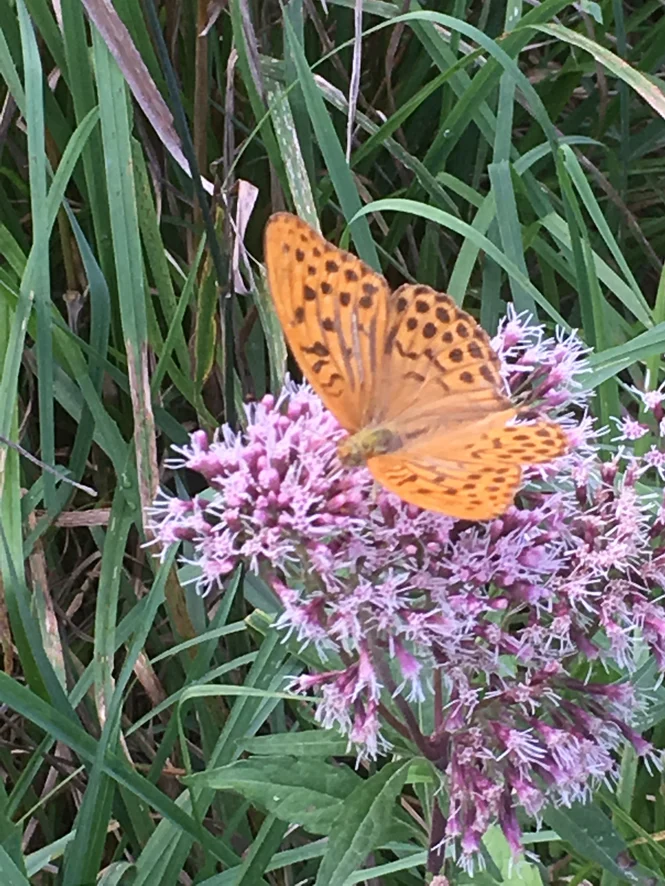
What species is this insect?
Argynnis paphia
